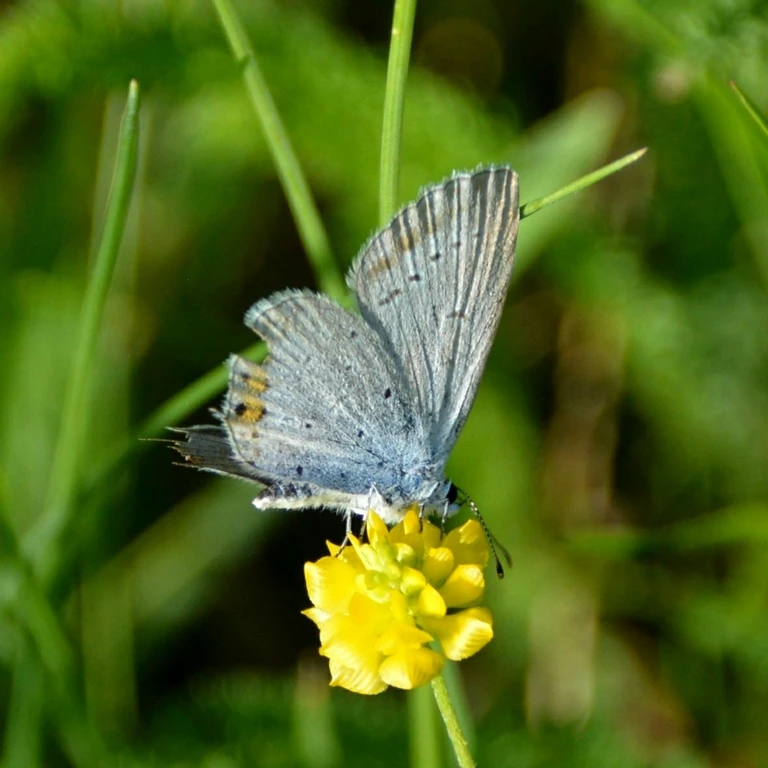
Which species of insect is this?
Cupido argiades (also Elkalyce argiades)
